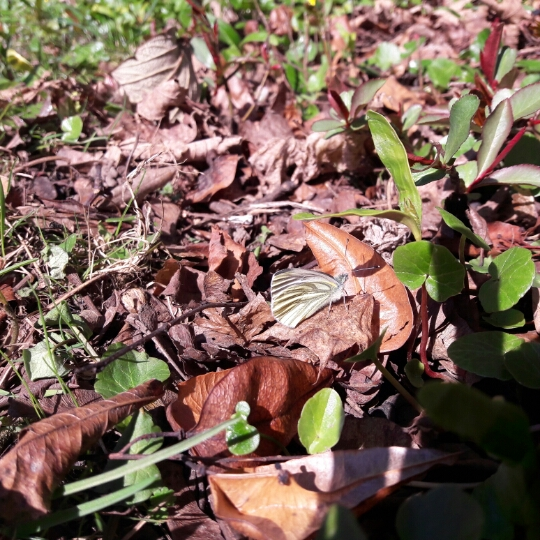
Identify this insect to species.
Pieris napi
